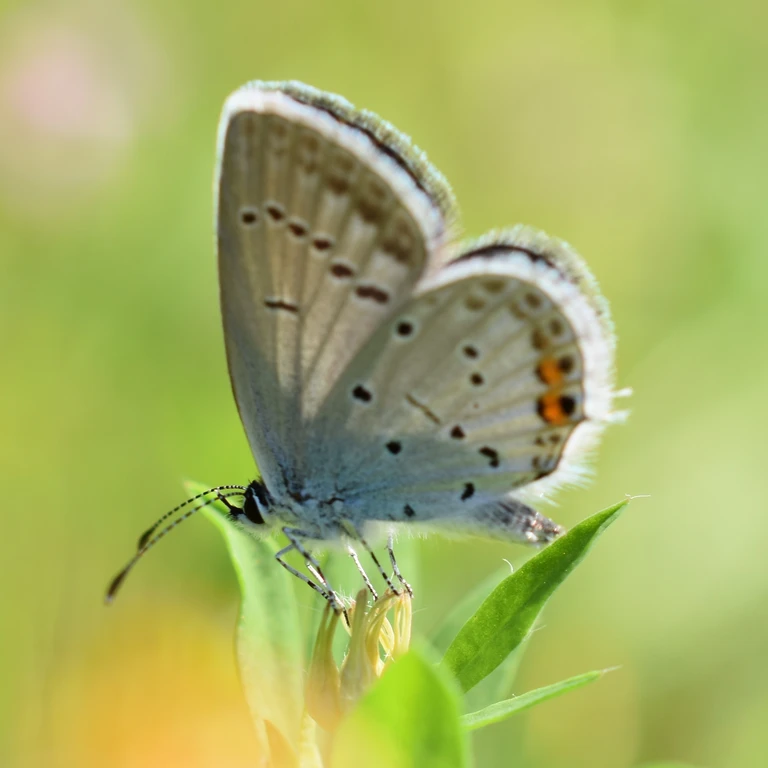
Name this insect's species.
Cupido argiades (also Elkalyce argiades)
